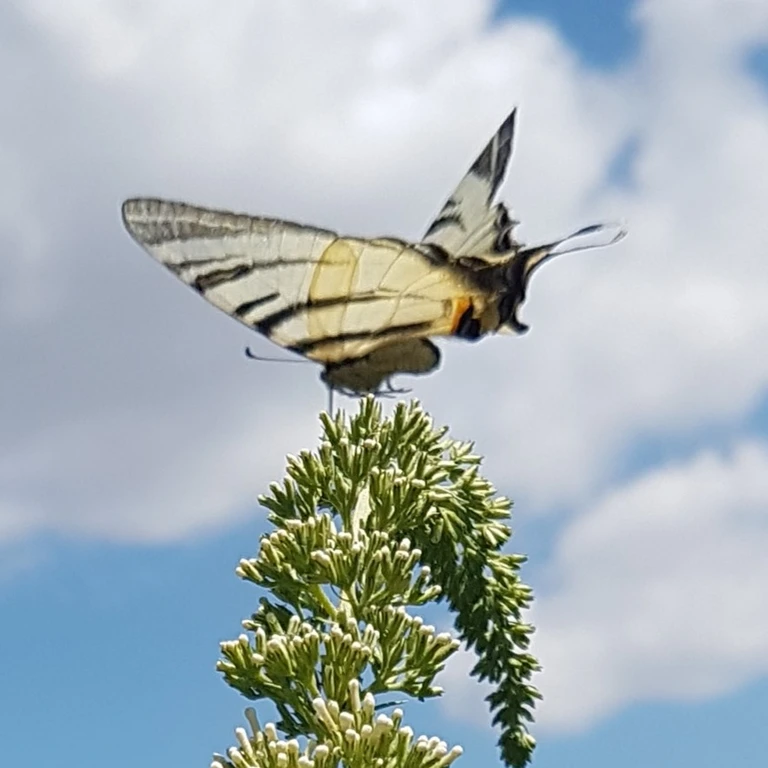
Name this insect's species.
Iphiclides podalirius
